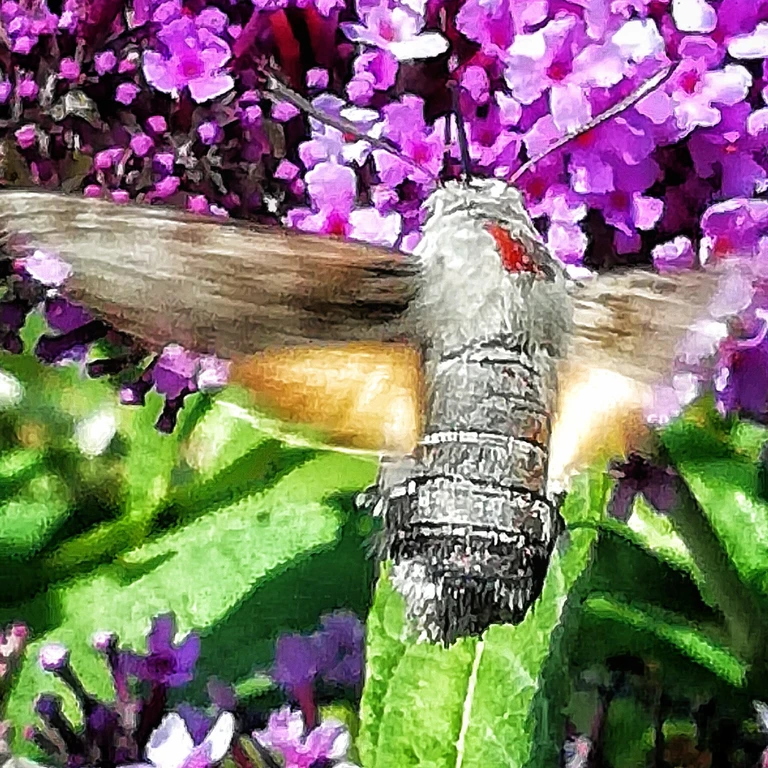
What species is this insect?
Macroglossum stellatarum
